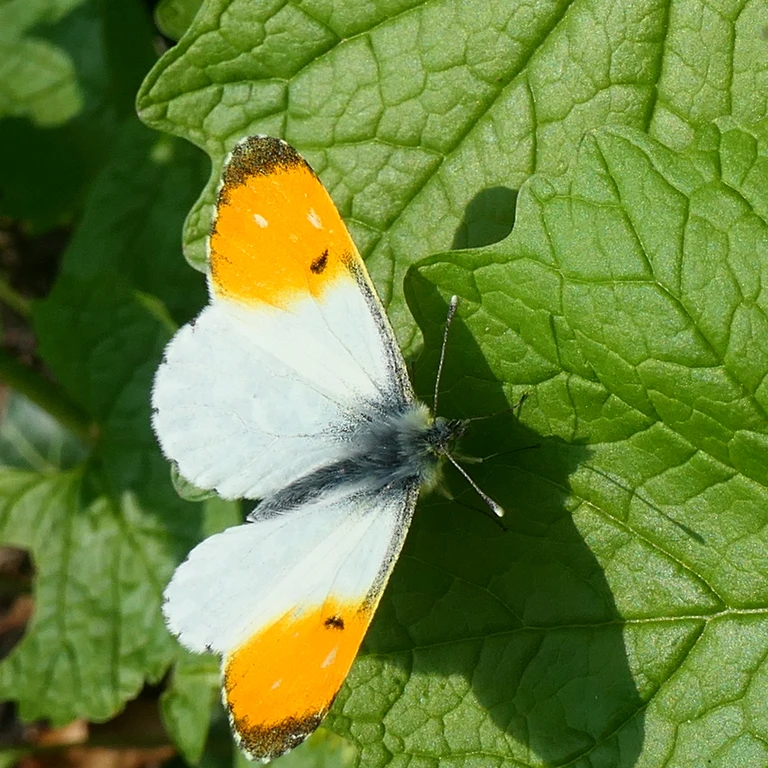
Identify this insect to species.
Anthocharis cardamines
